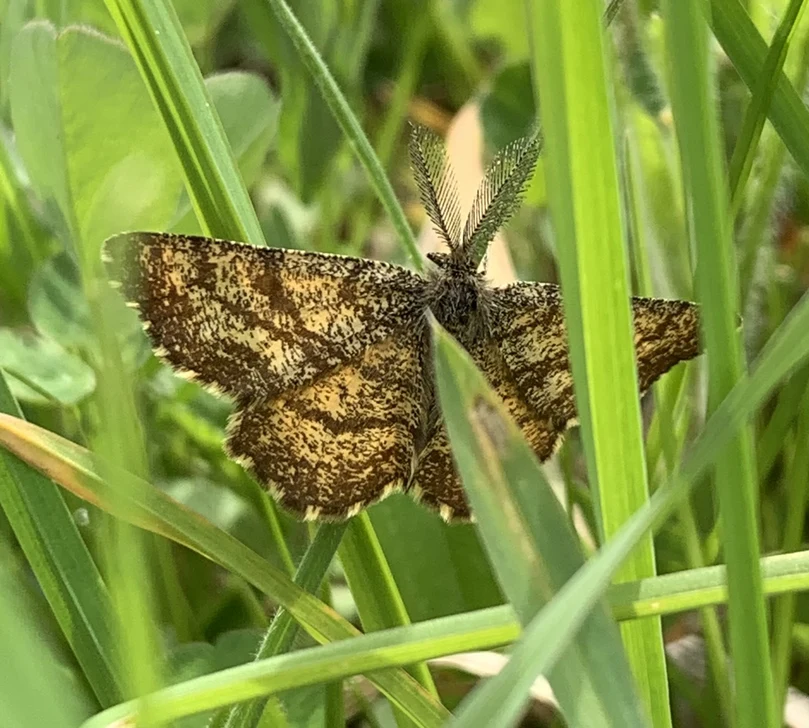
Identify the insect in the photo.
Ematurga atomaria
